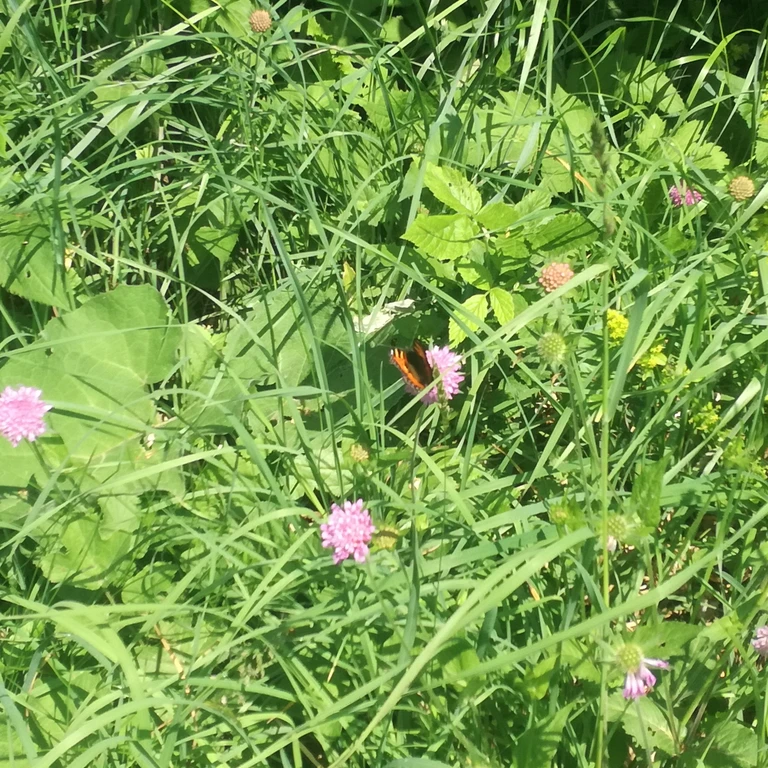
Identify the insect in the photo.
Aglais urticae
